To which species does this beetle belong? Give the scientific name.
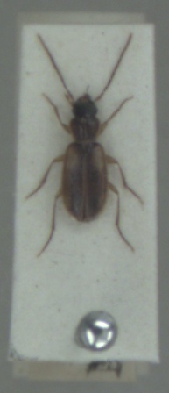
Badister sodalis
